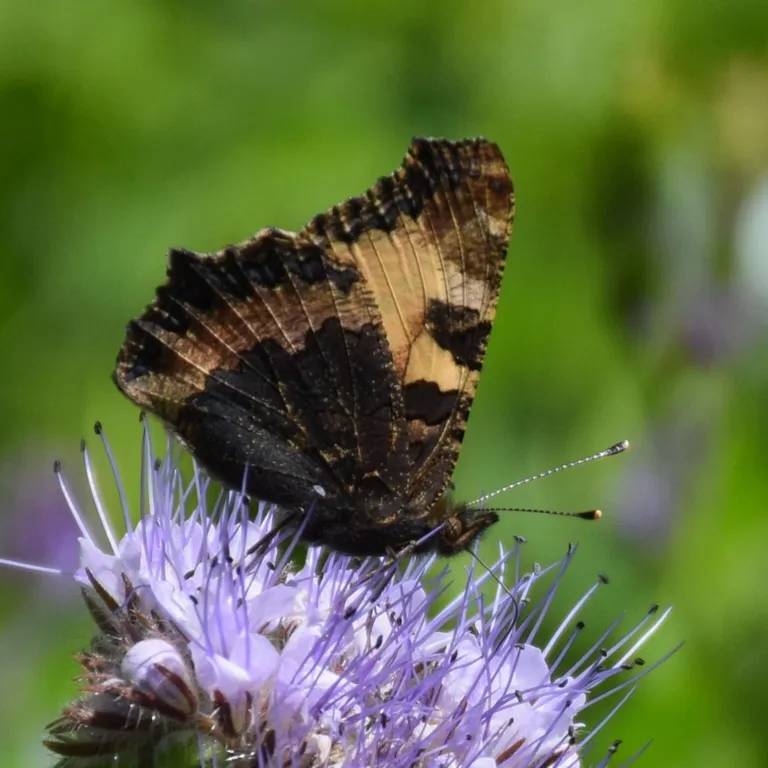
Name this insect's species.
Aglais urticae
